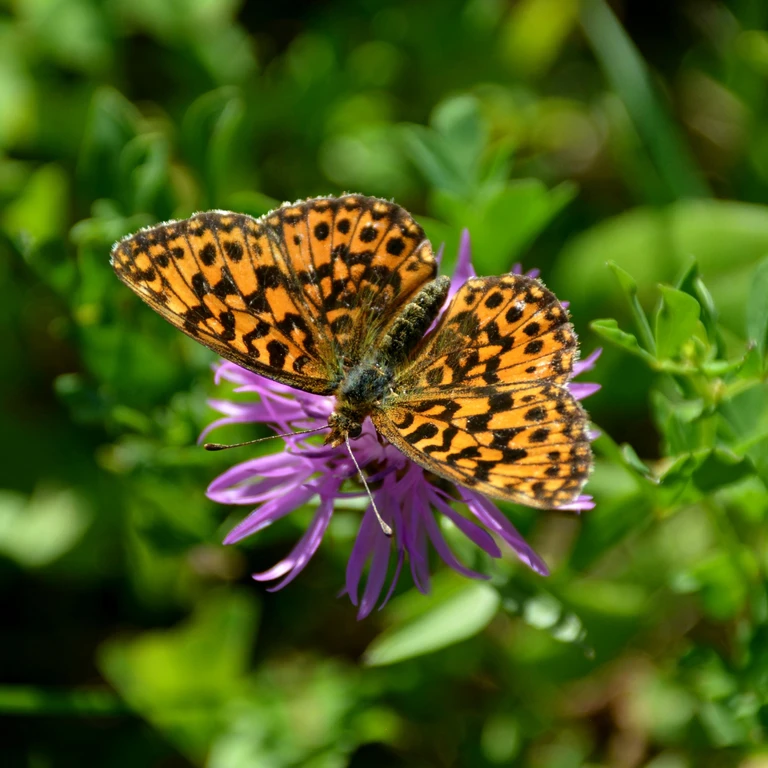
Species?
Boloria dia
